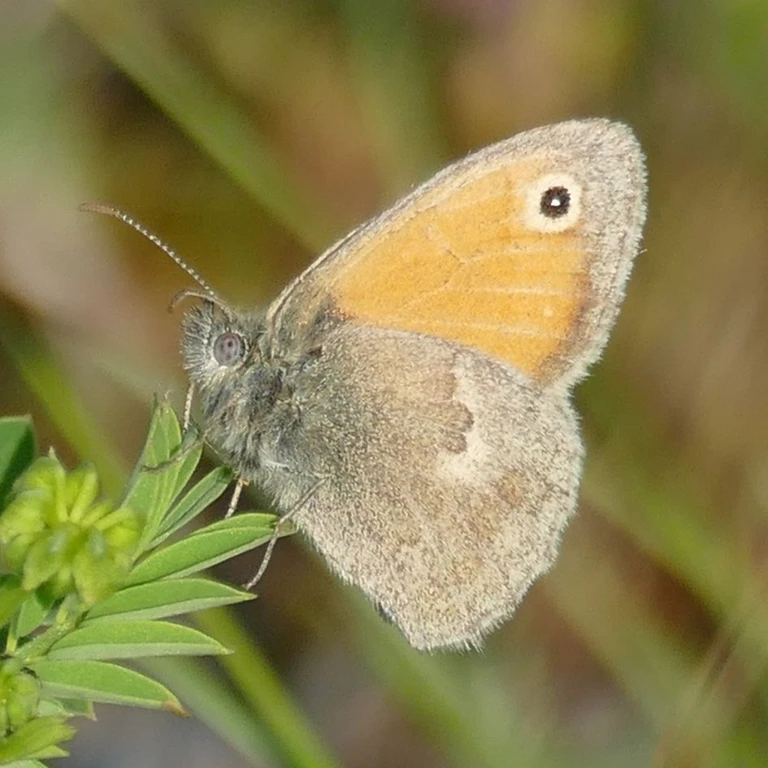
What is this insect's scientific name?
Coenonympha pamphilus
